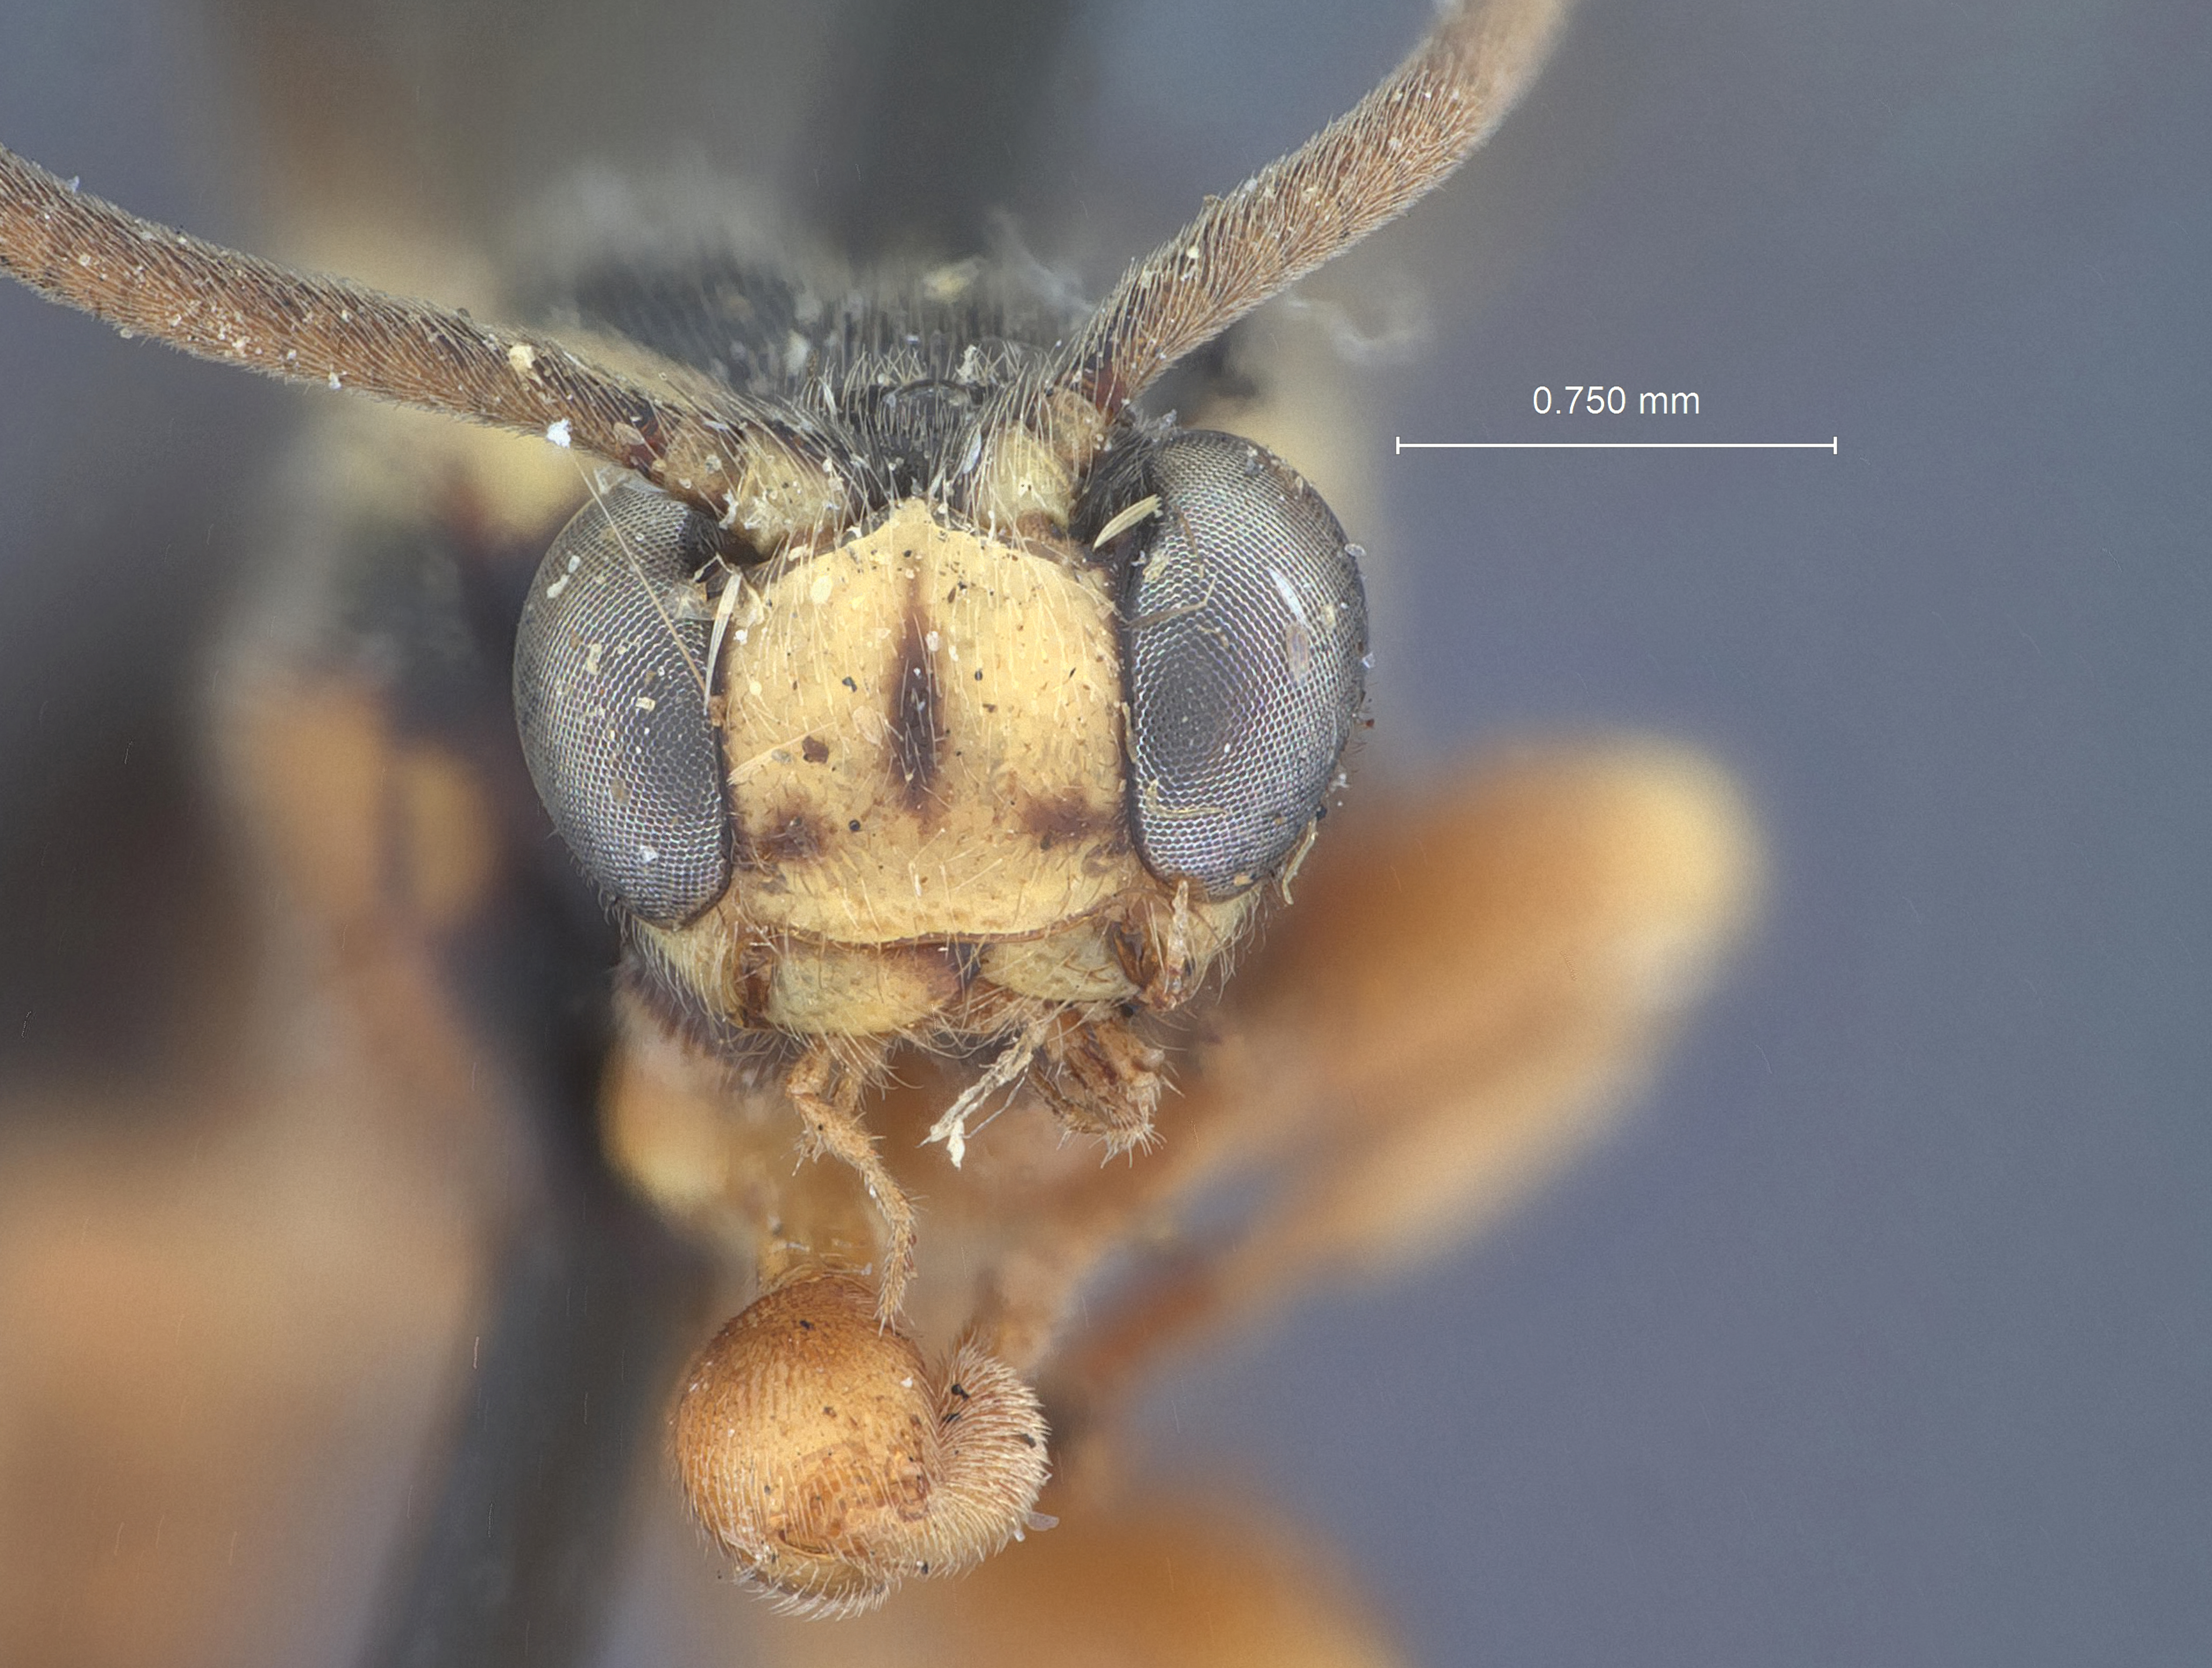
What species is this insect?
Exochus brutus
